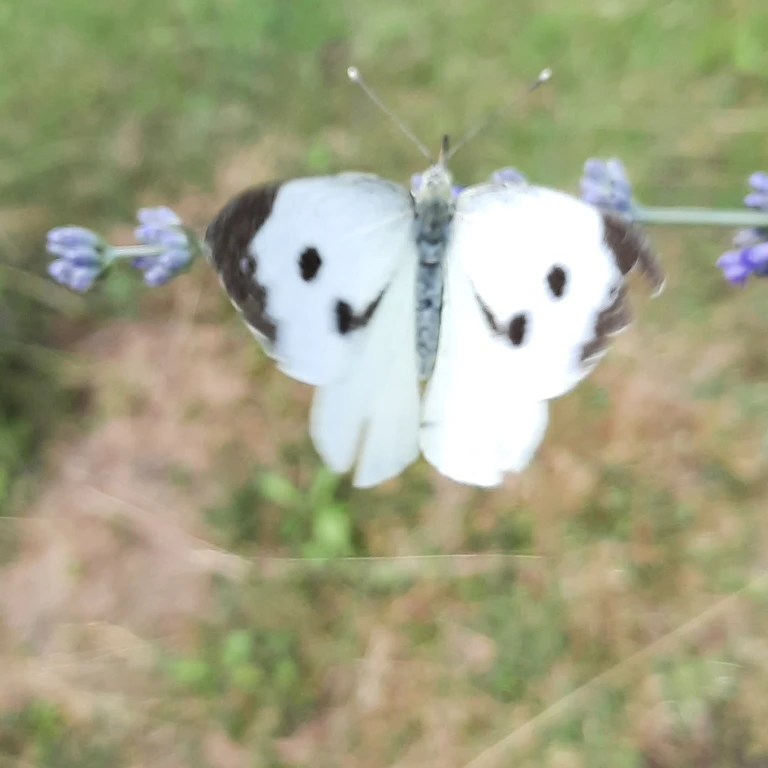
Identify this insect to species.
Pieris brassicae
